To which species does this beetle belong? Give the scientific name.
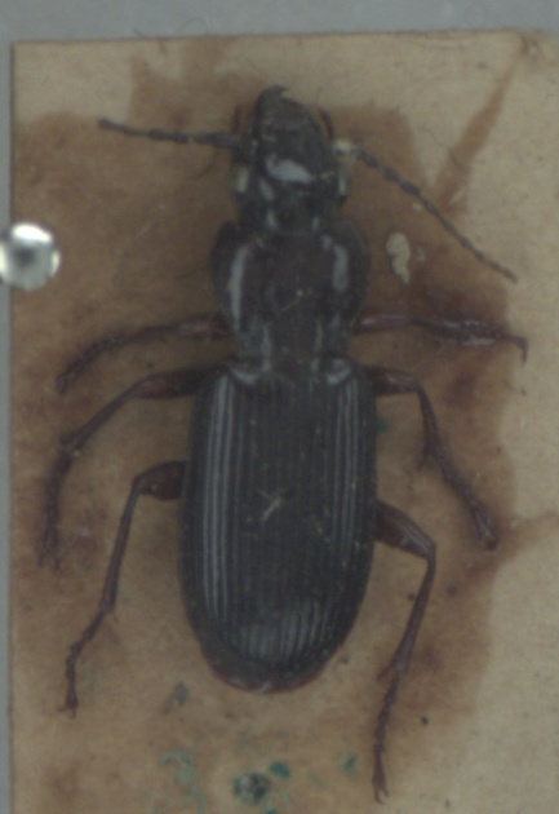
Pterostichus macer
